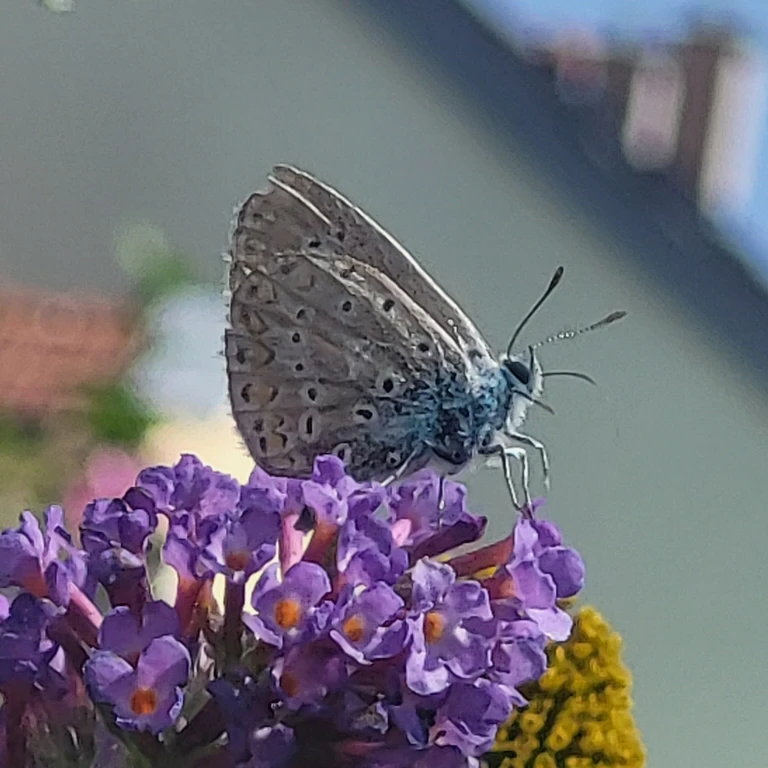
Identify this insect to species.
Polyommatus icarus
